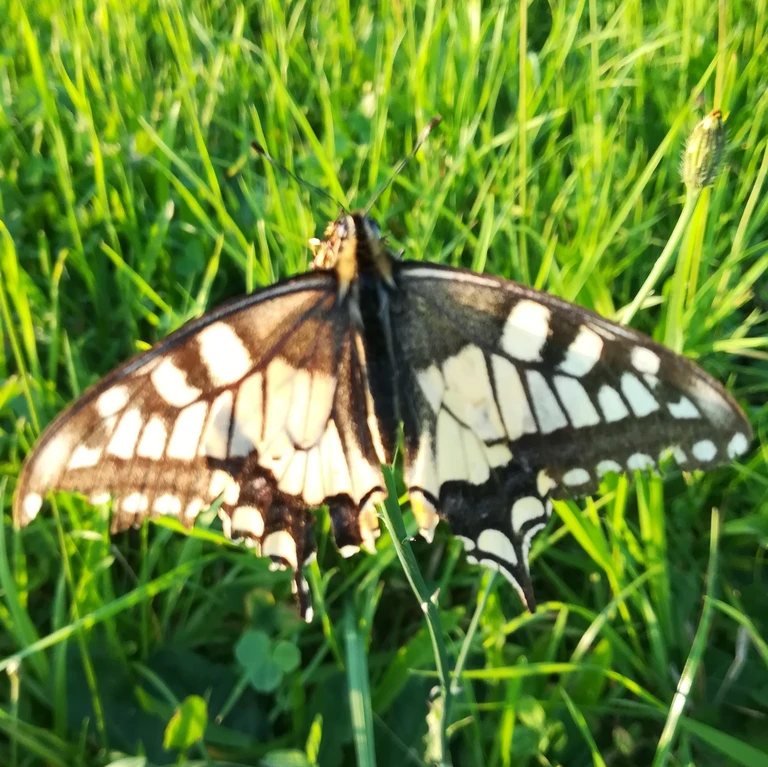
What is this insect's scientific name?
Papilio machaon
